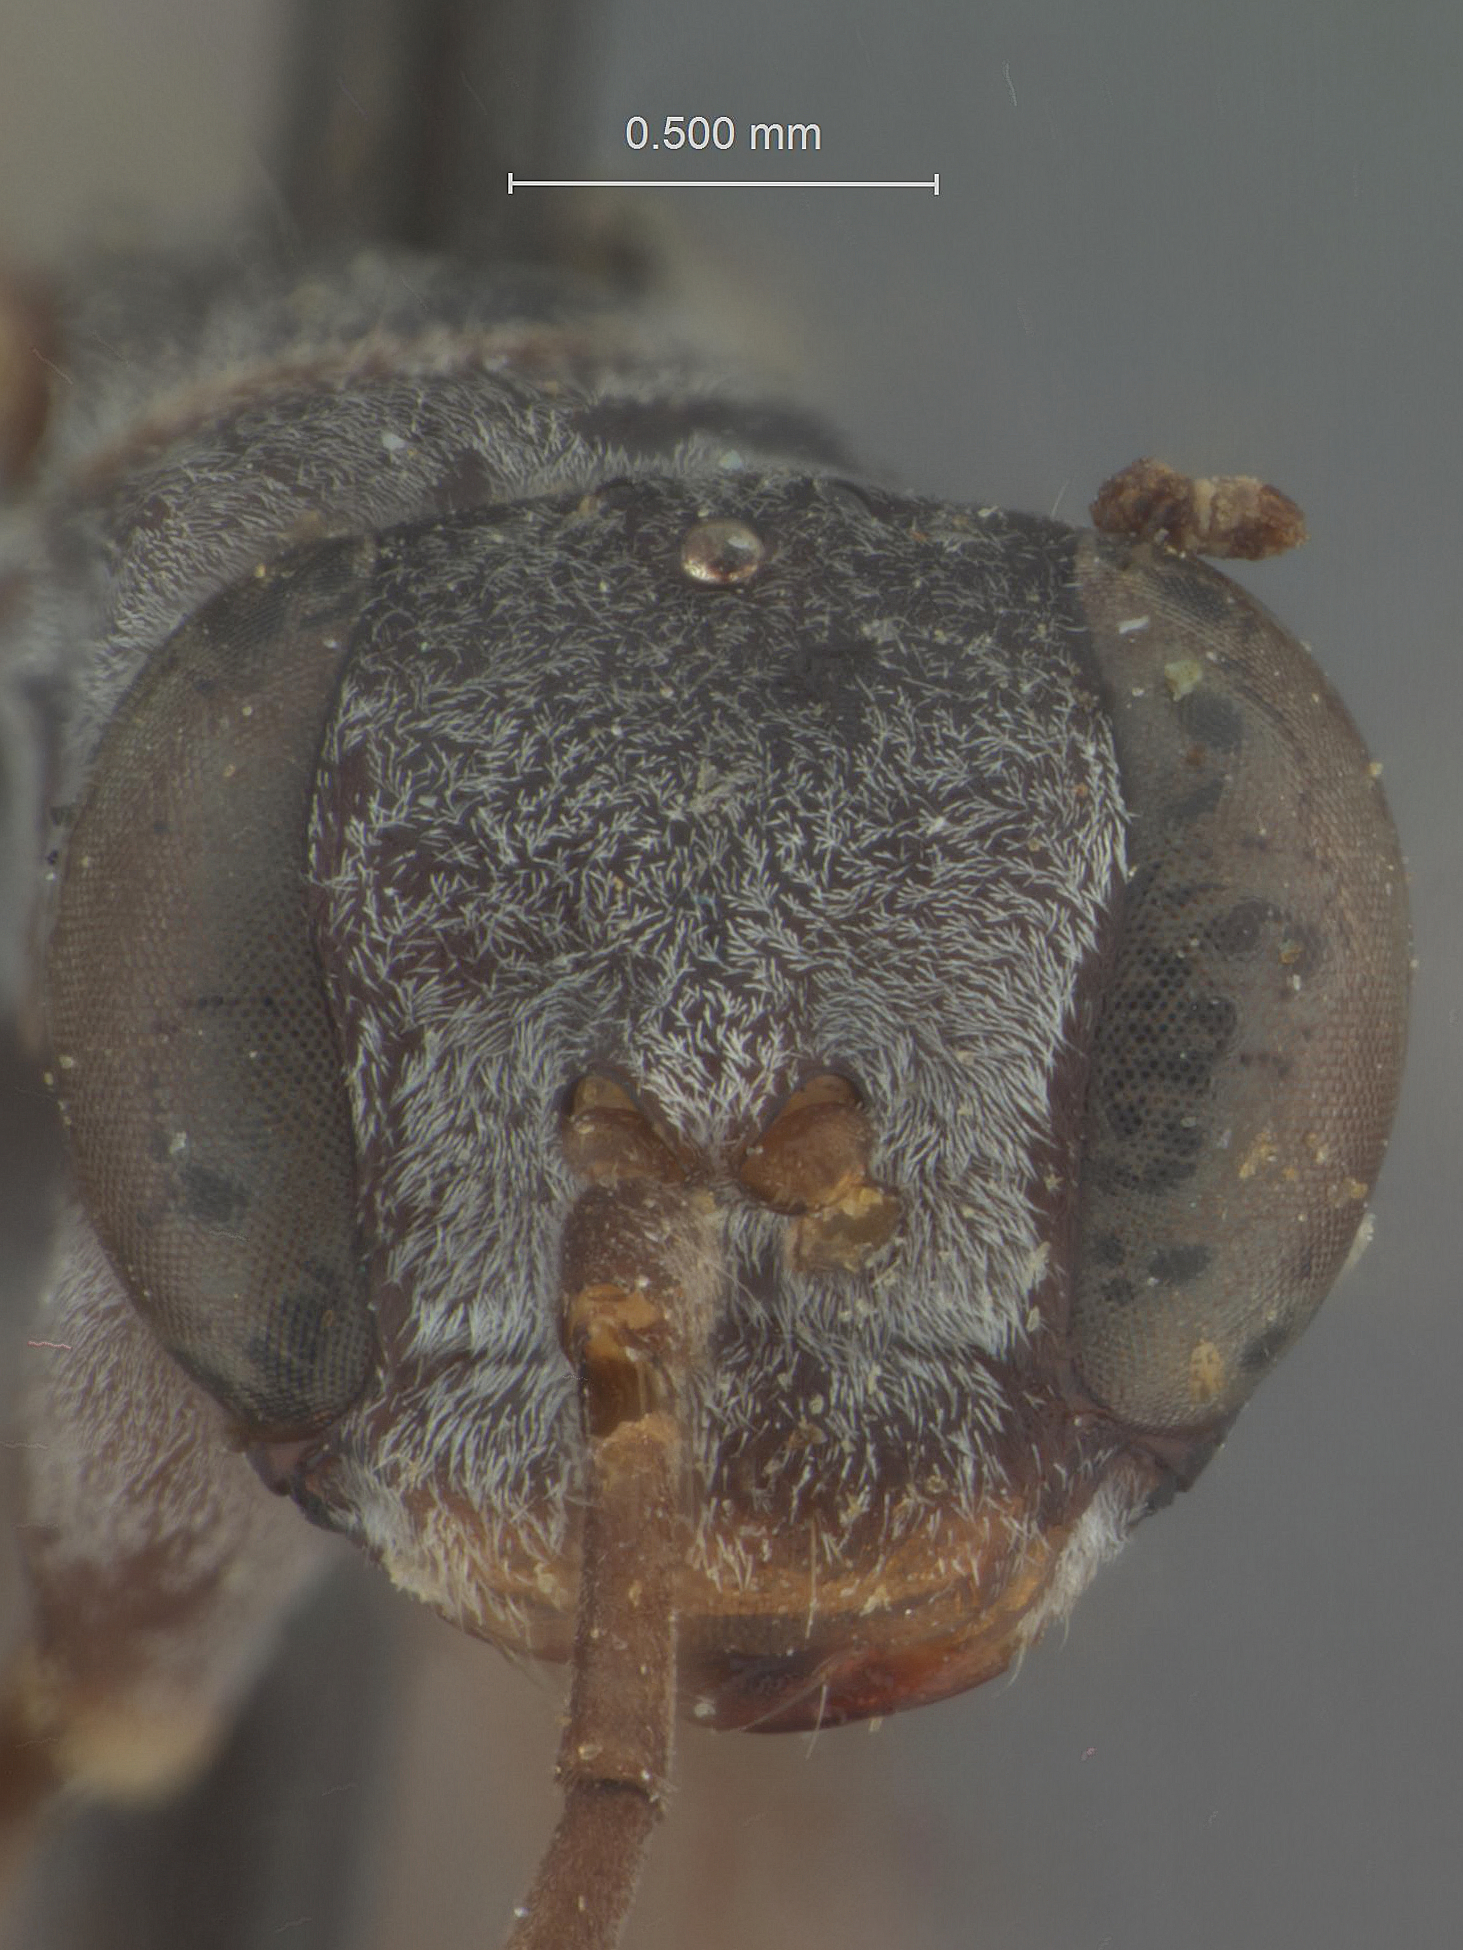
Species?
Ageniella placita
